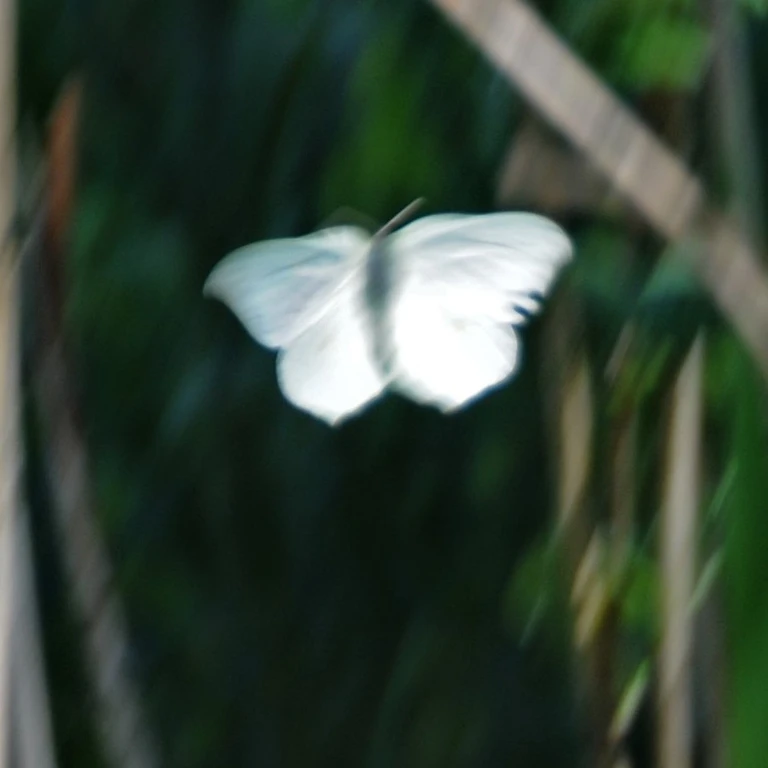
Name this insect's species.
Gonepteryx rhamni
